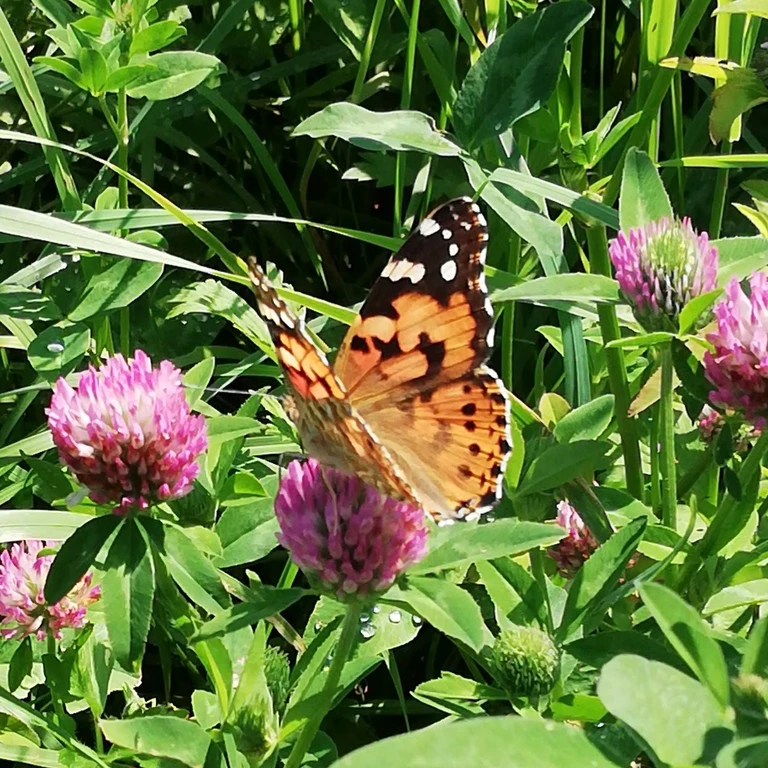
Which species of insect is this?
Vanessa cardui
